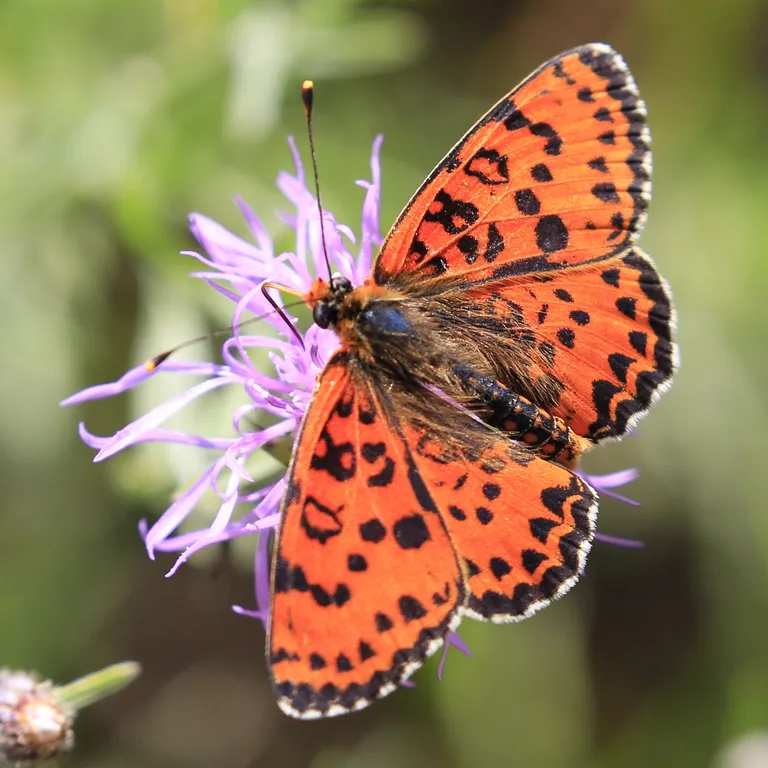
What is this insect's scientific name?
Melitaea didyma
